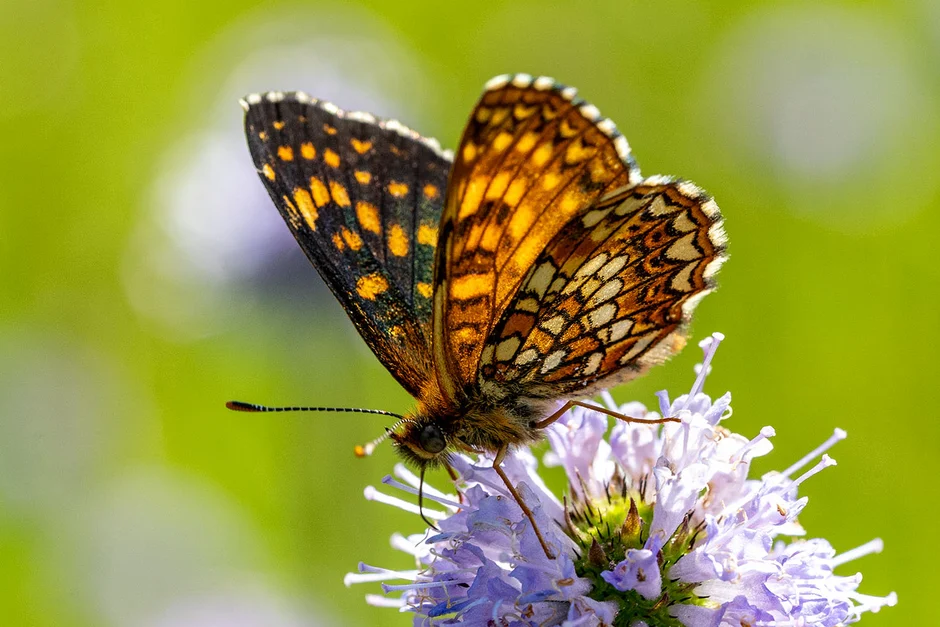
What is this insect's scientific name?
Melitaea diamina
